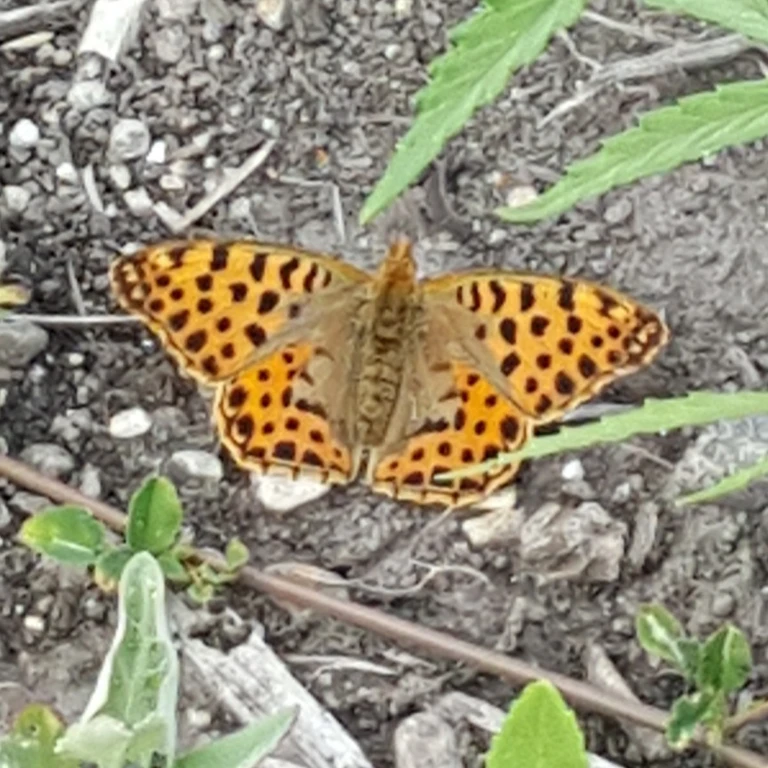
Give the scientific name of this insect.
Issoria lathonia
